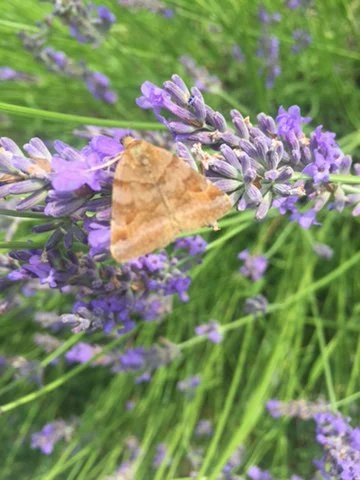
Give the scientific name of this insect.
Euclidia glyphica
